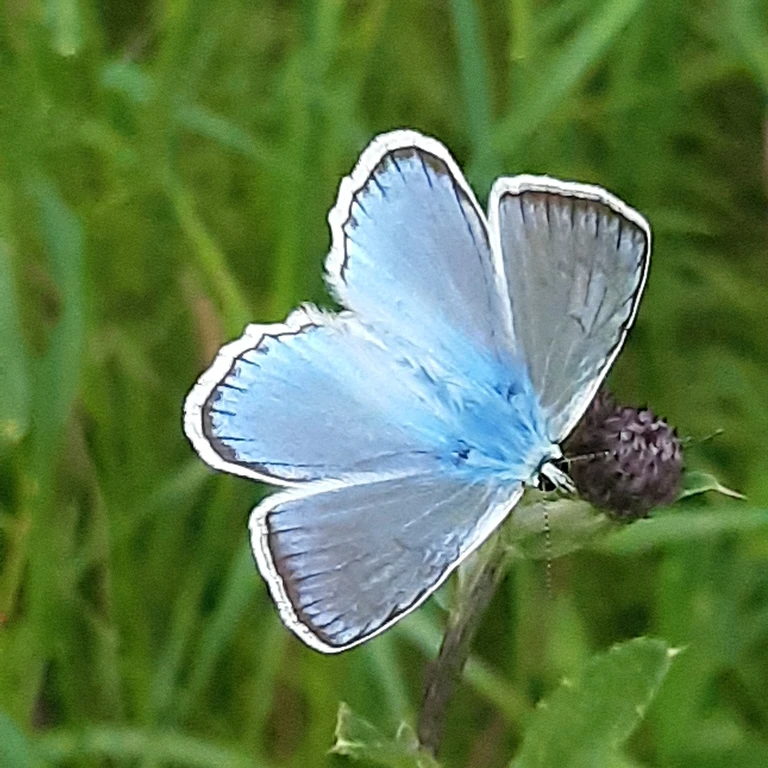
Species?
Polyommatus daphnis
